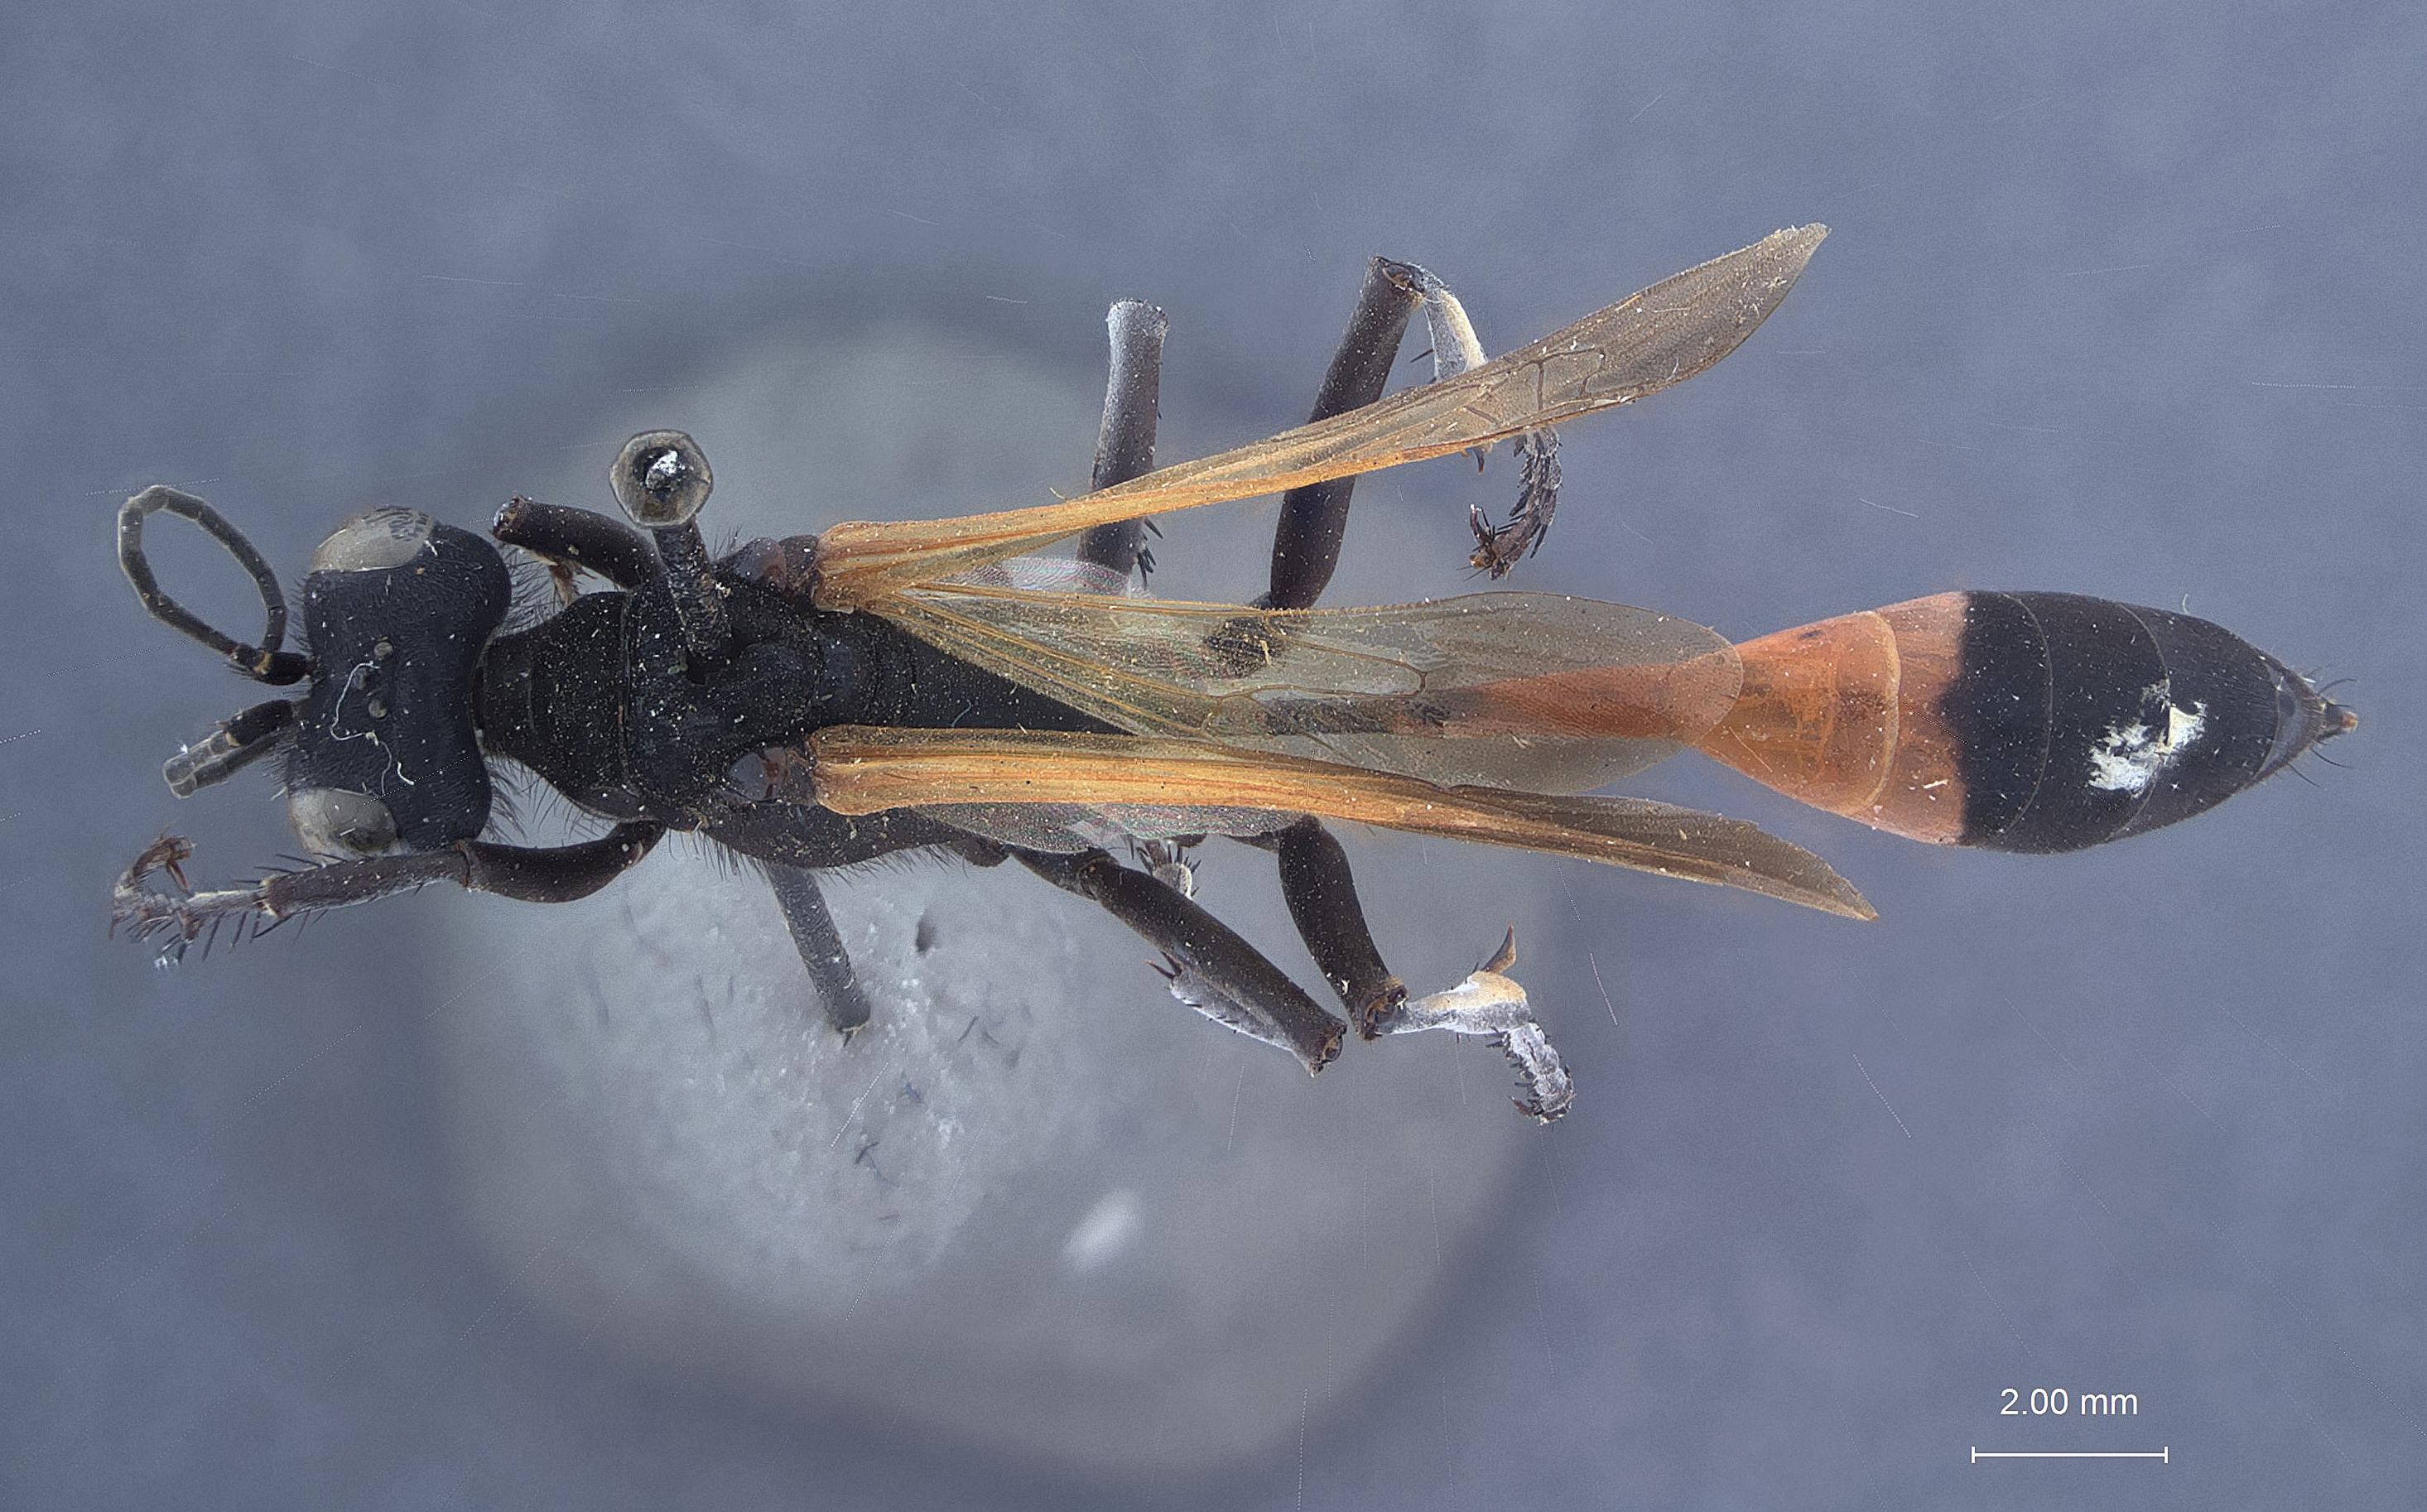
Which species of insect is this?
Sphex nigropilosus
